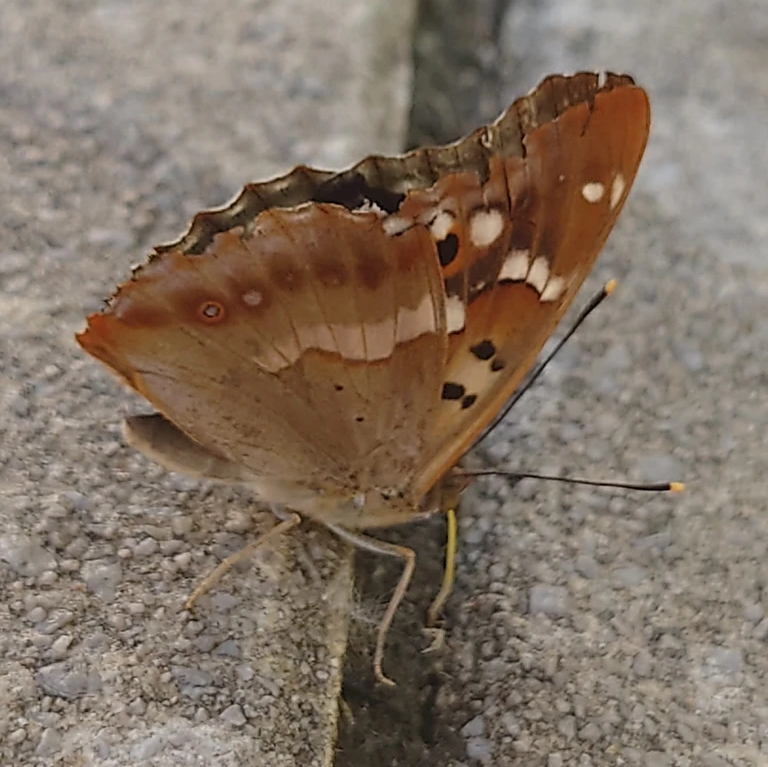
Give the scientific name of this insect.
Apatura ilia
